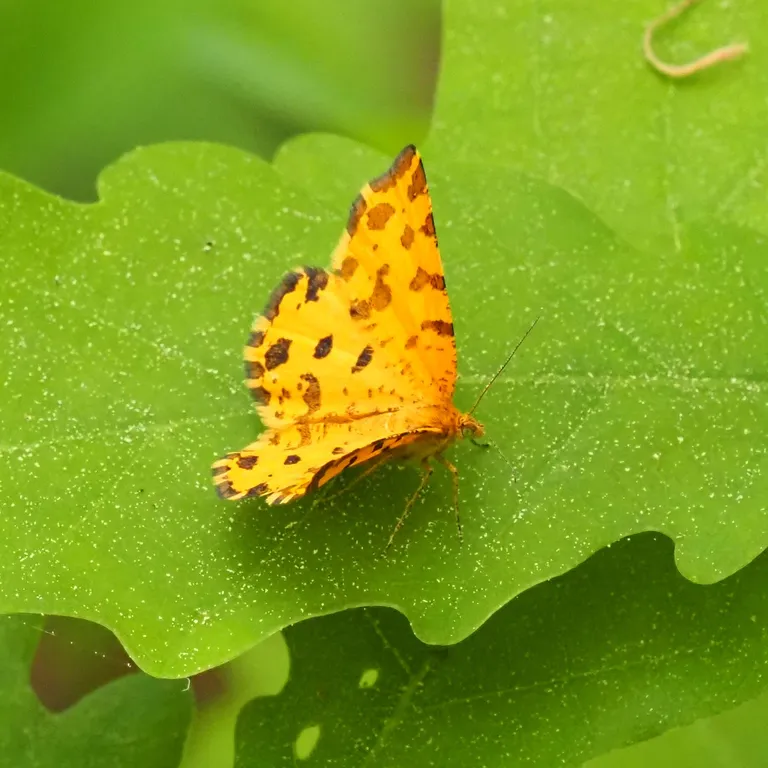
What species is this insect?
Pseudopanthera macularia
